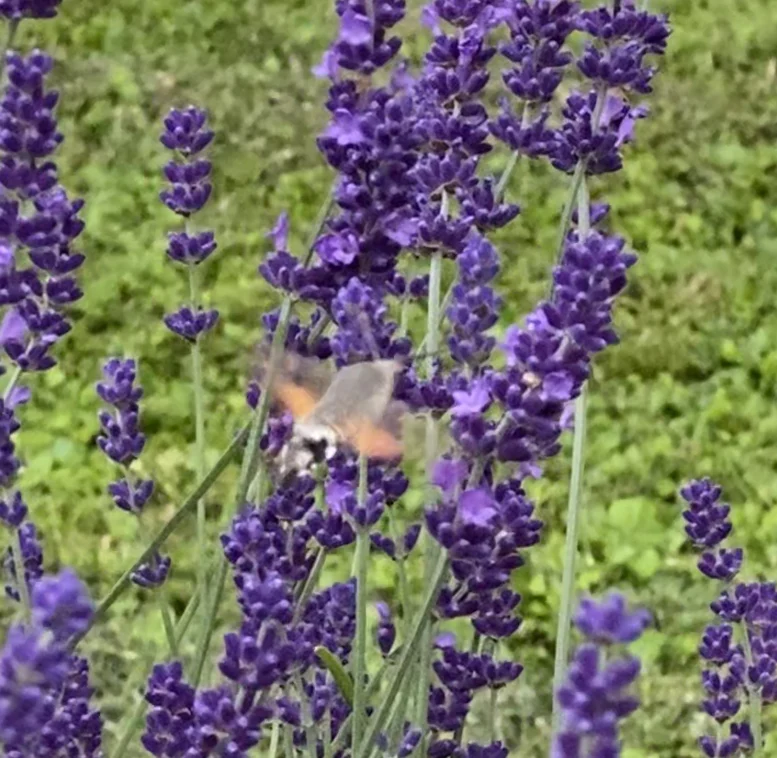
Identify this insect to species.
Macroglossum stellatarum
